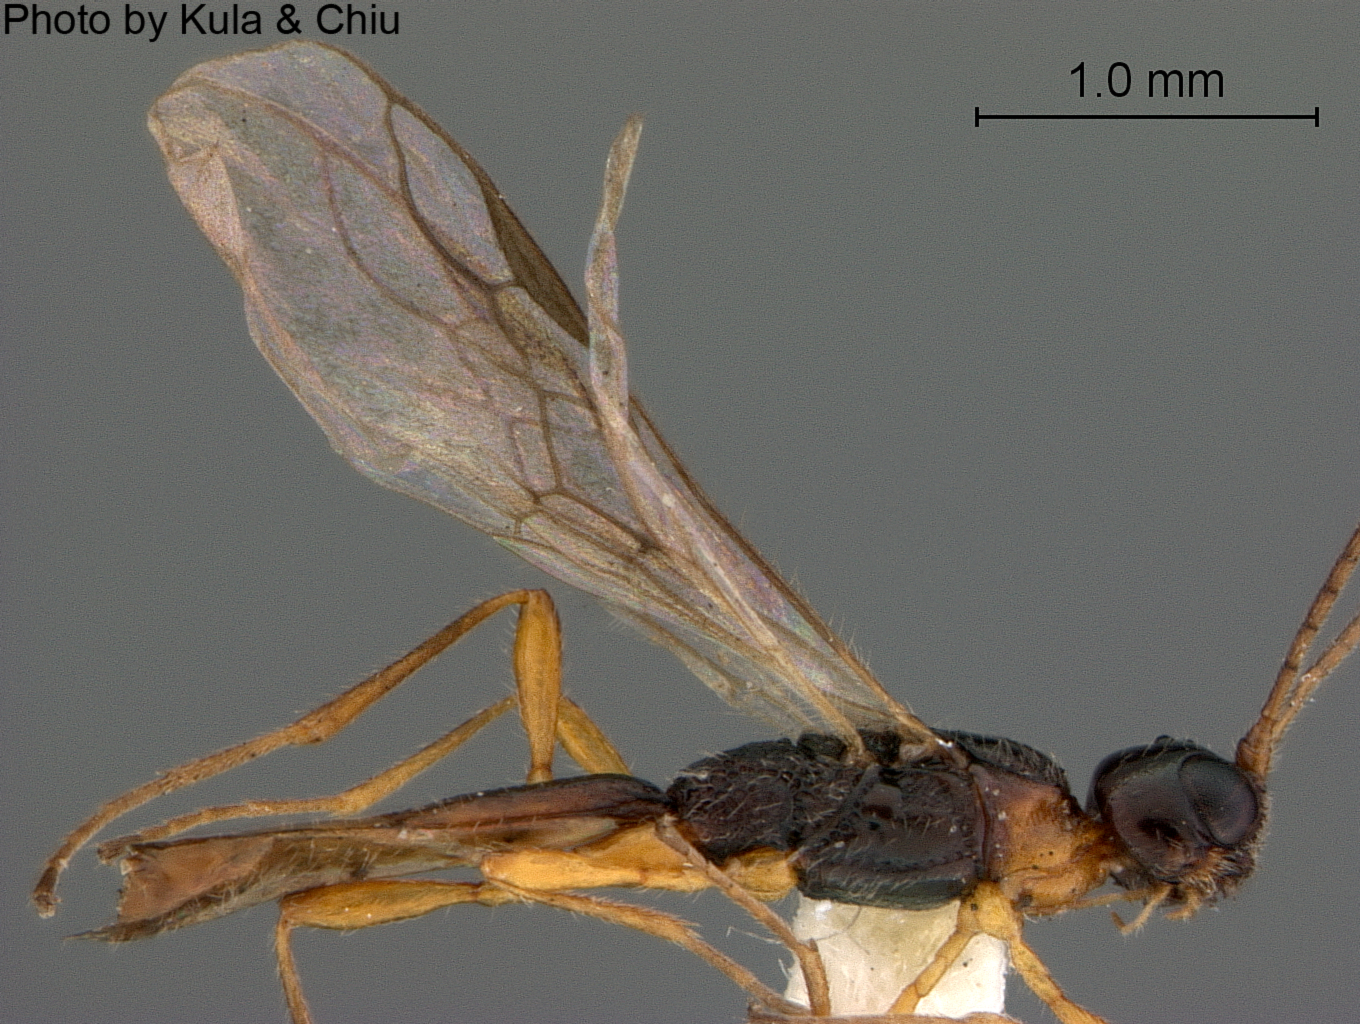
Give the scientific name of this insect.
Coelinius hopkinsis
